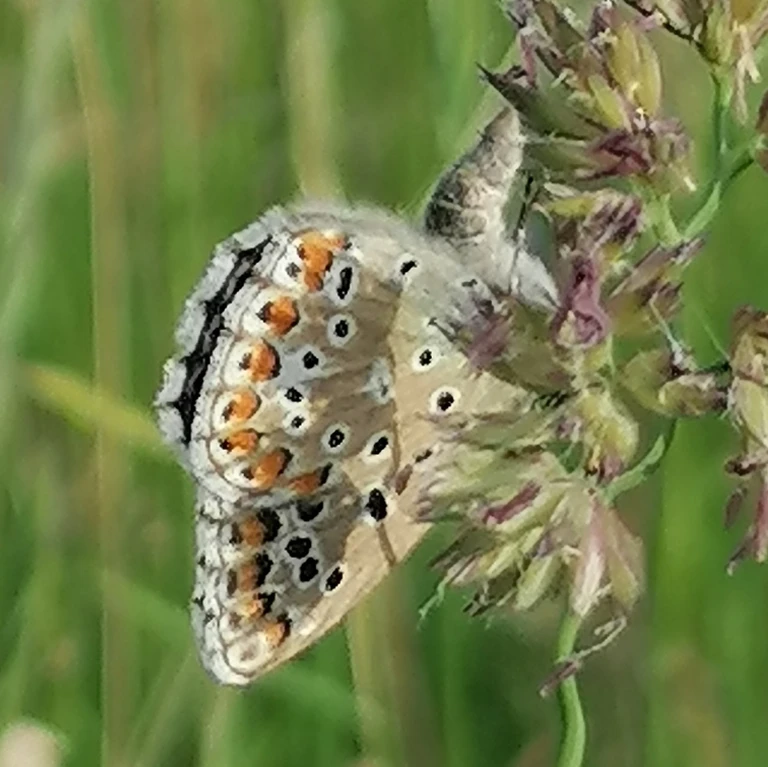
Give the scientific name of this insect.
Lysandra bellargus
